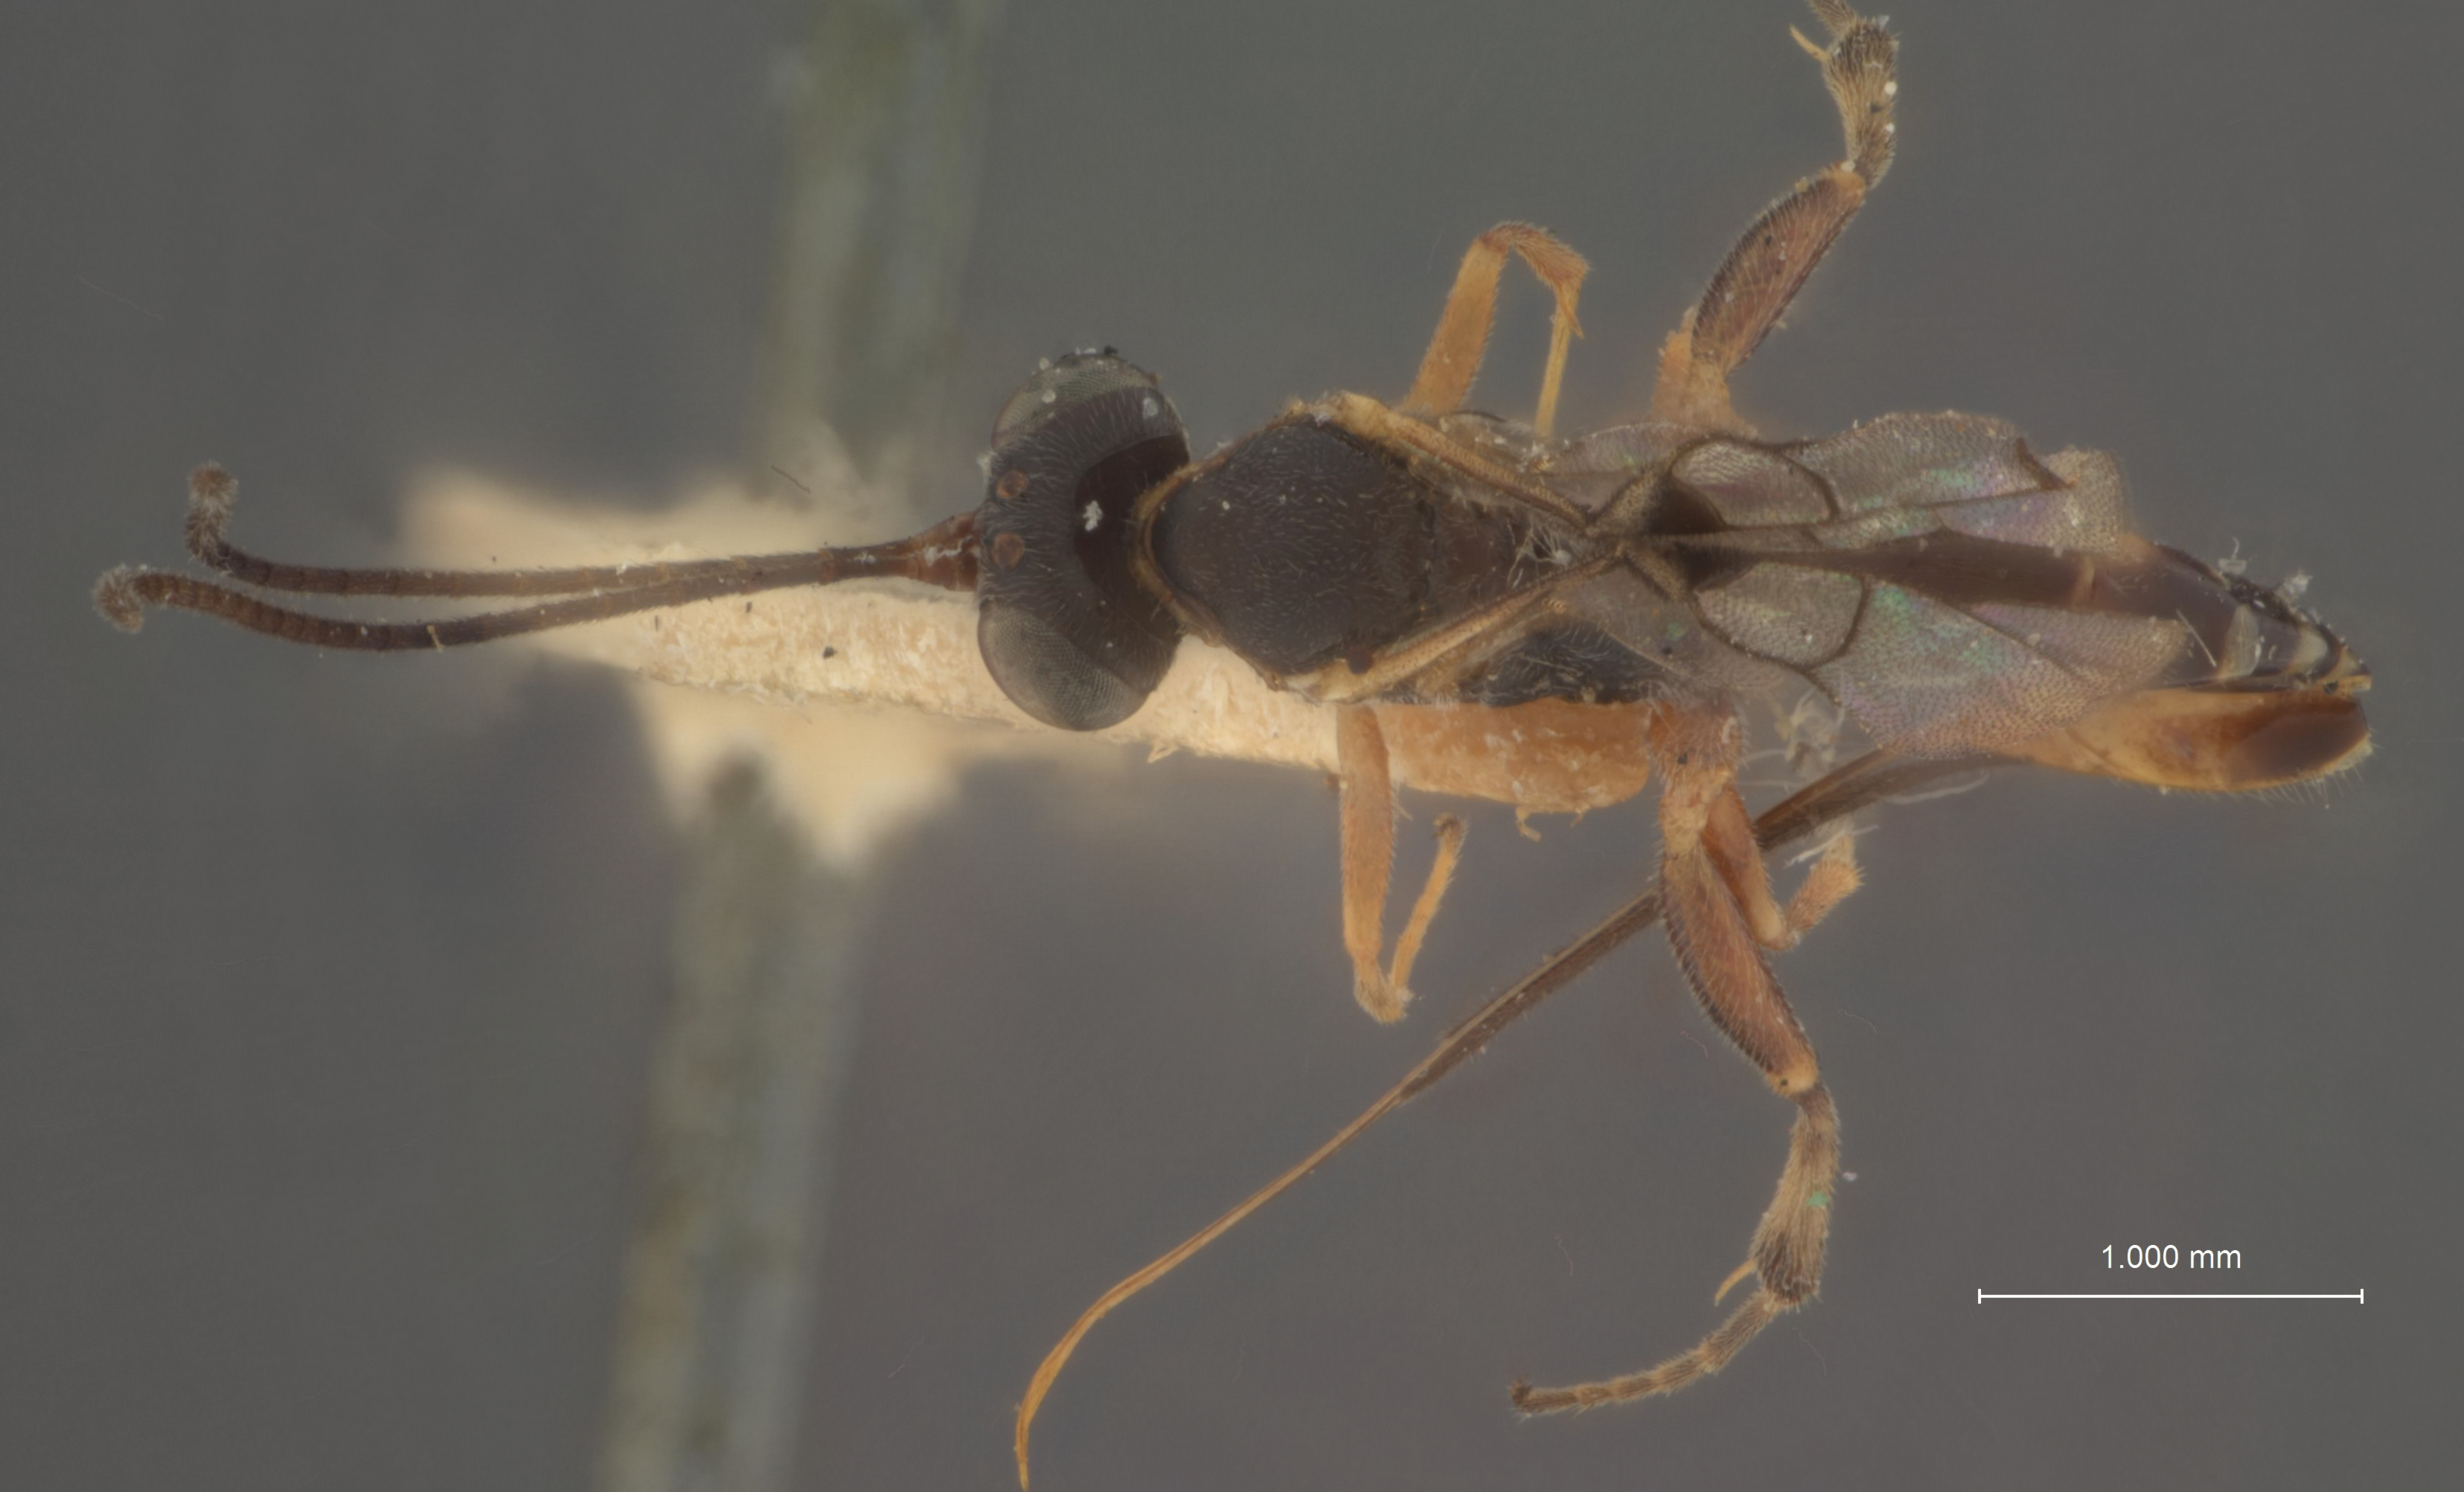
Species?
Pristomerus laticeps
